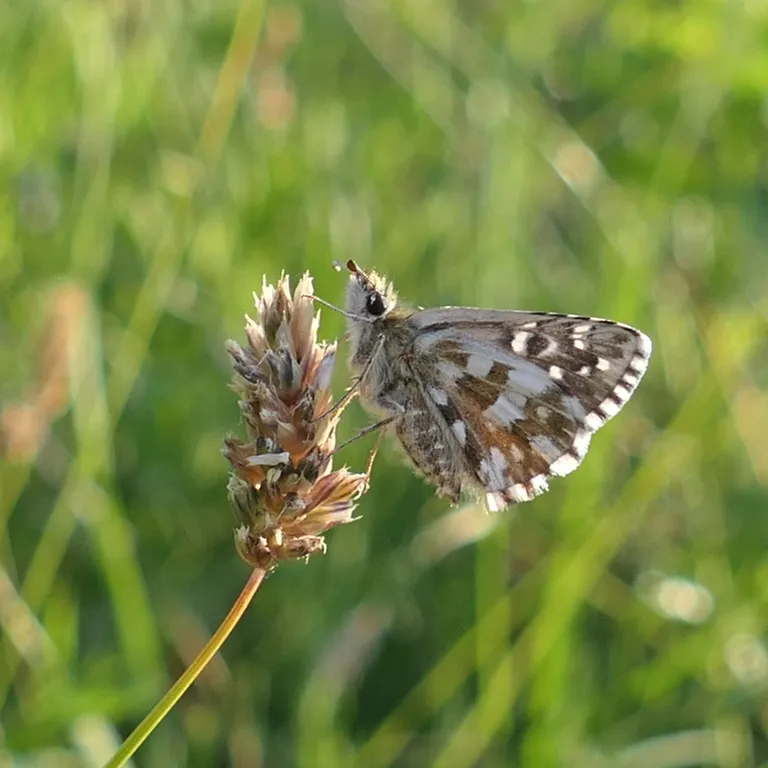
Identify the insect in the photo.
Pyrgus armoricanus
